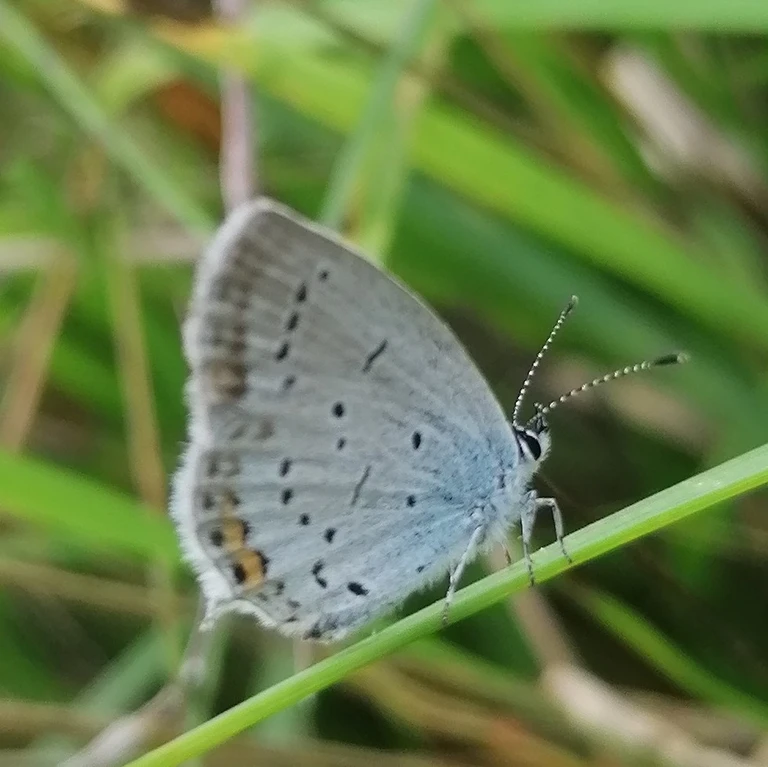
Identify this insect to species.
Cupido argiades (also Elkalyce argiades)
